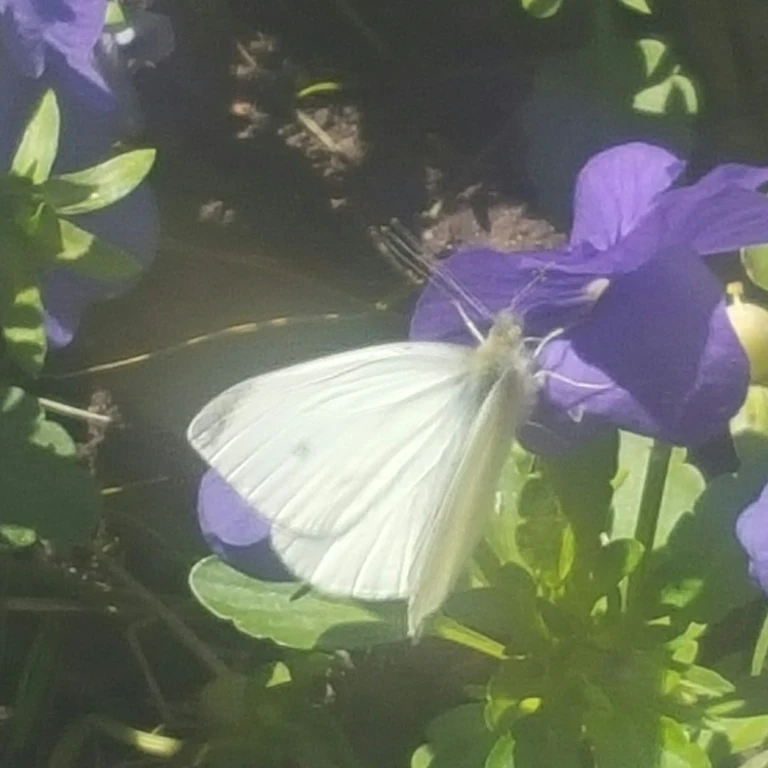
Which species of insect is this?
Pieris rapae
